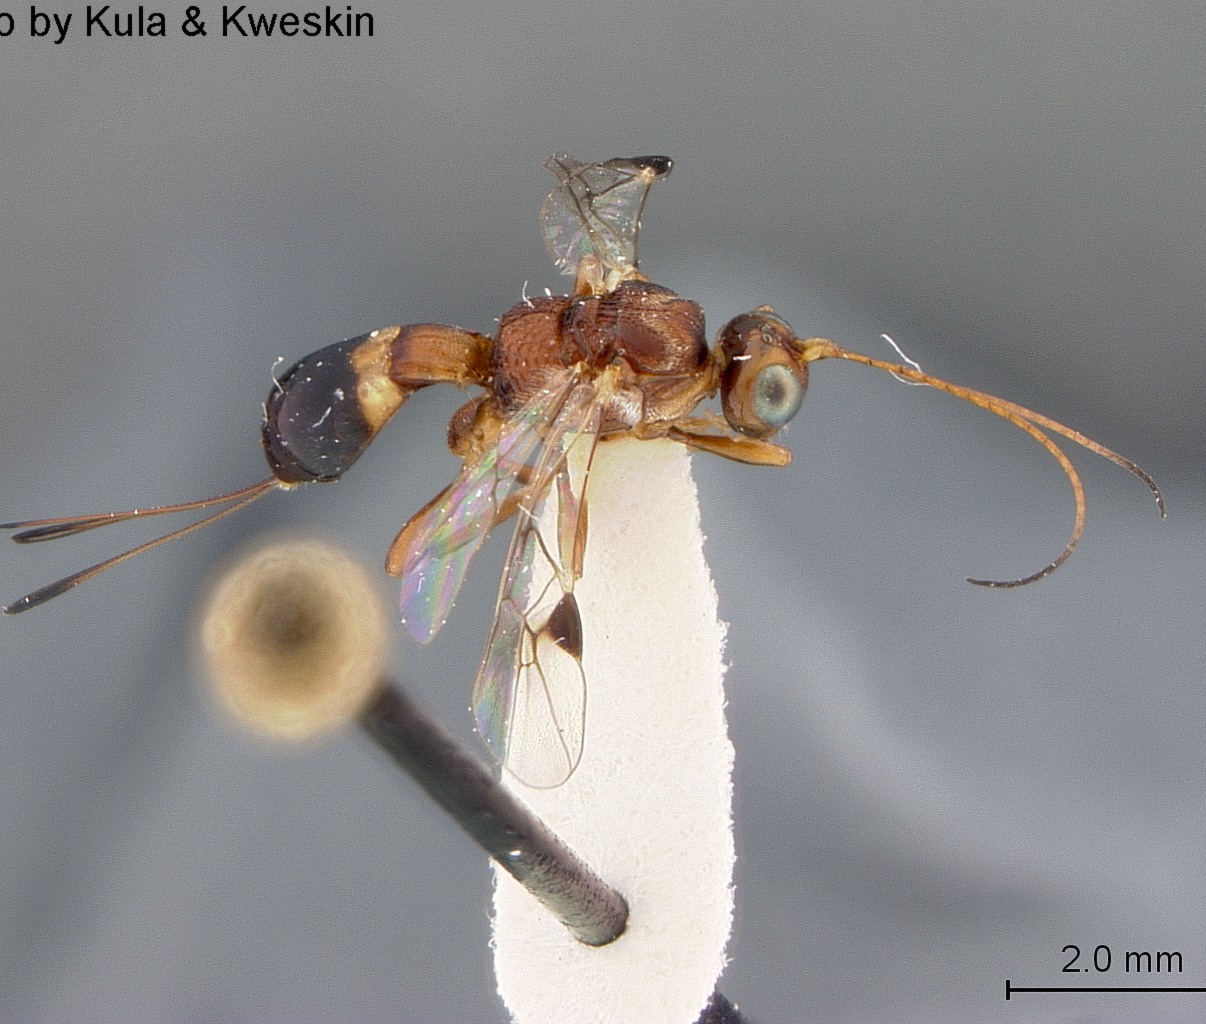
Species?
Acanthorhogas costaricensis
